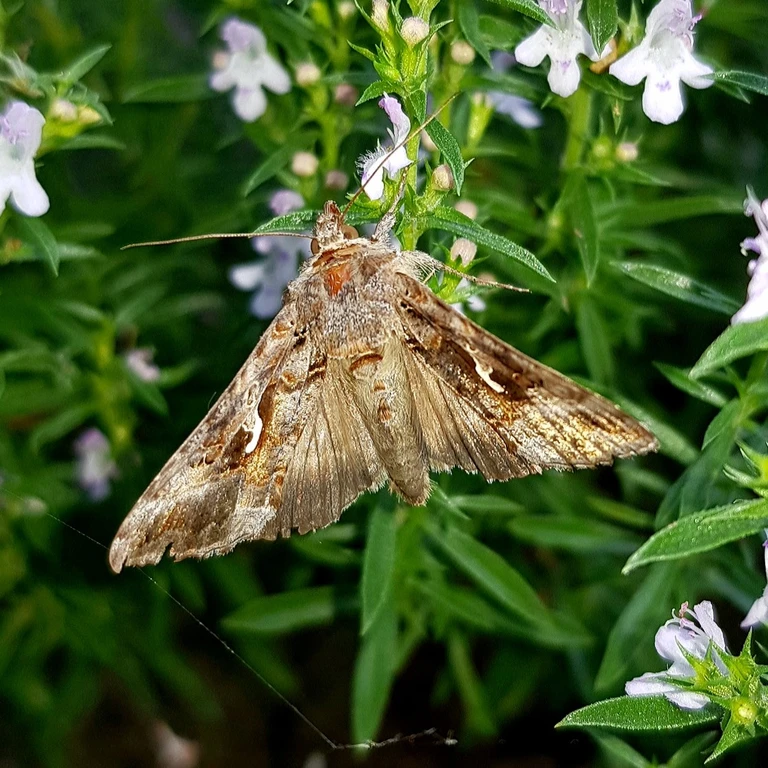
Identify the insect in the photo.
Autographa gamma
